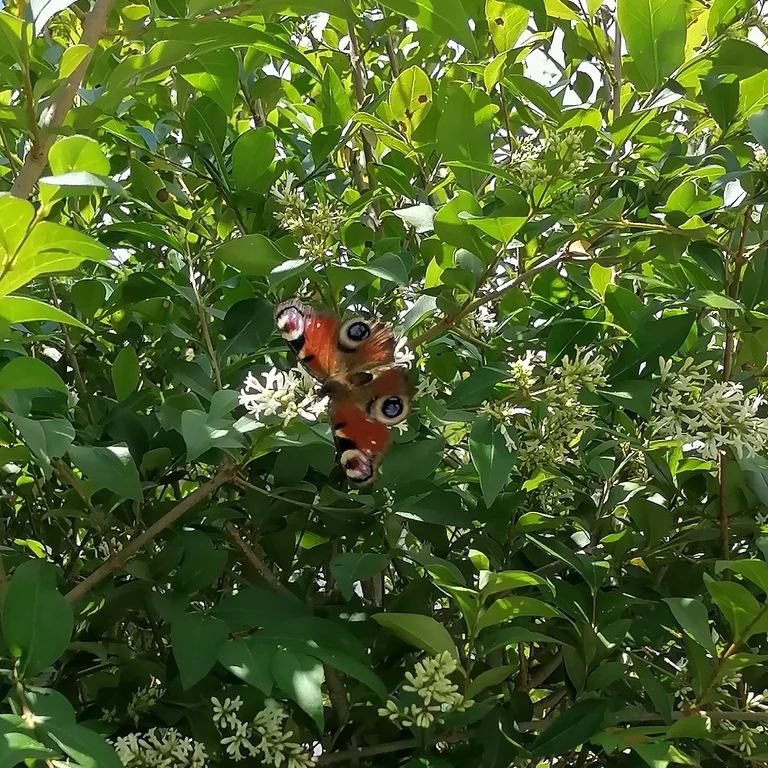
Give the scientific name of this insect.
Aglais io
